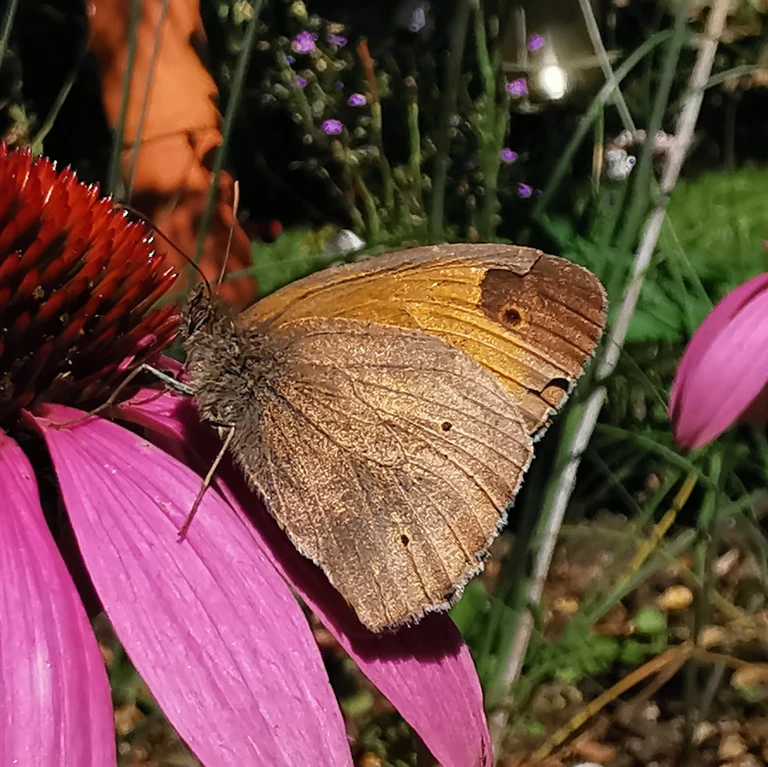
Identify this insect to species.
Maniola jurtina
